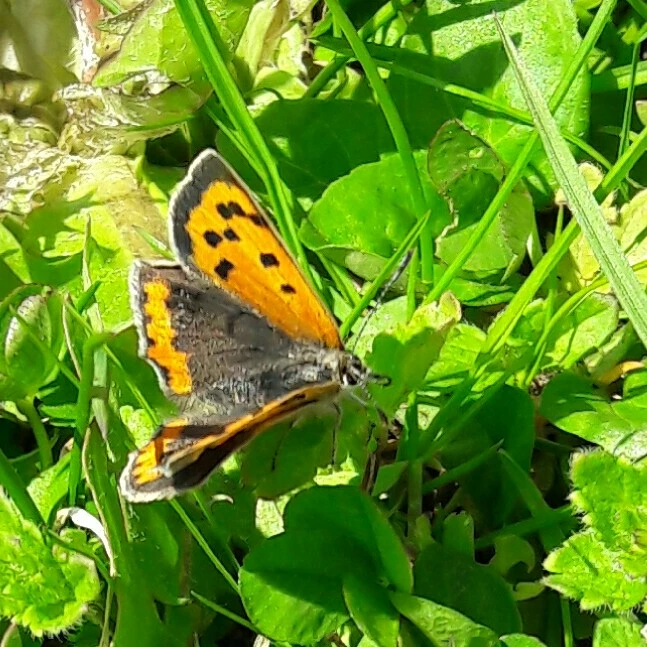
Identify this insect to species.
Lycaena phlaeas
